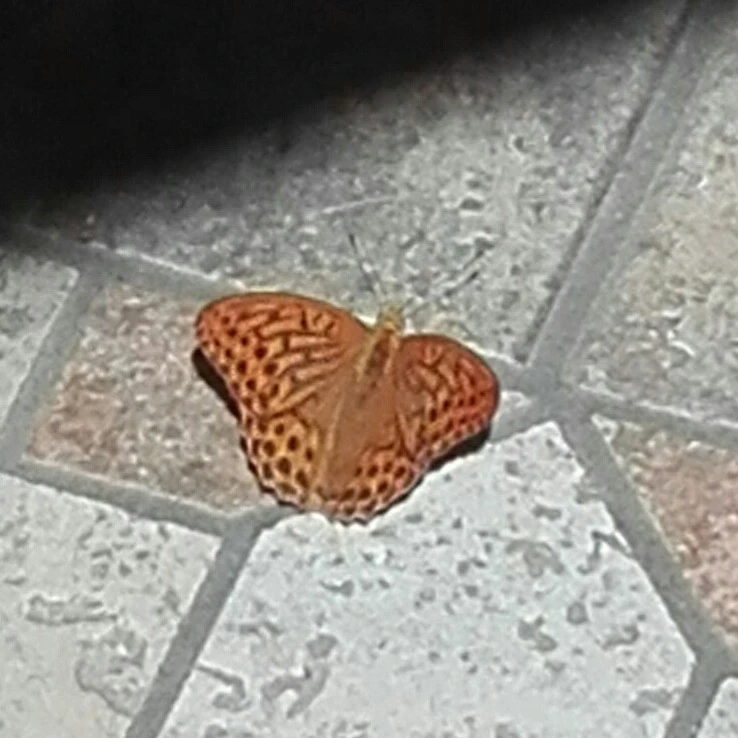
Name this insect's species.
Argynnis paphia
